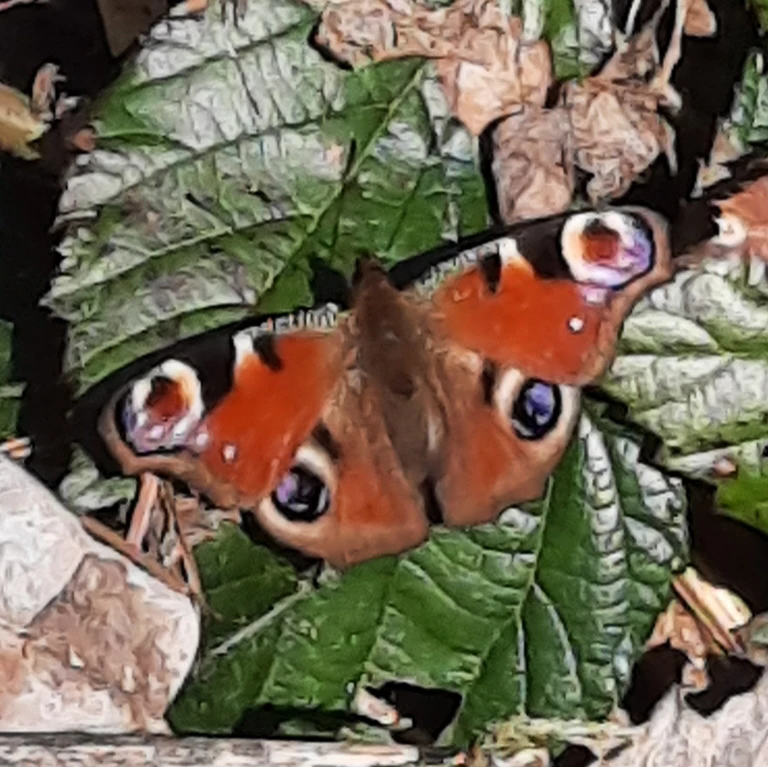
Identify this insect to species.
Aglais io
